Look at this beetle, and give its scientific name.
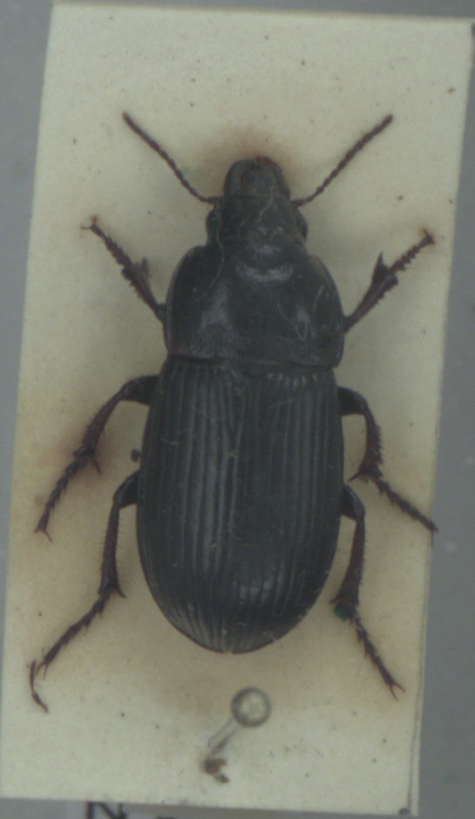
Zabrus tenebrioides
